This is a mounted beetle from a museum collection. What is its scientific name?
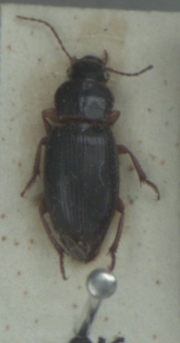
Ophonus rufibarbis
